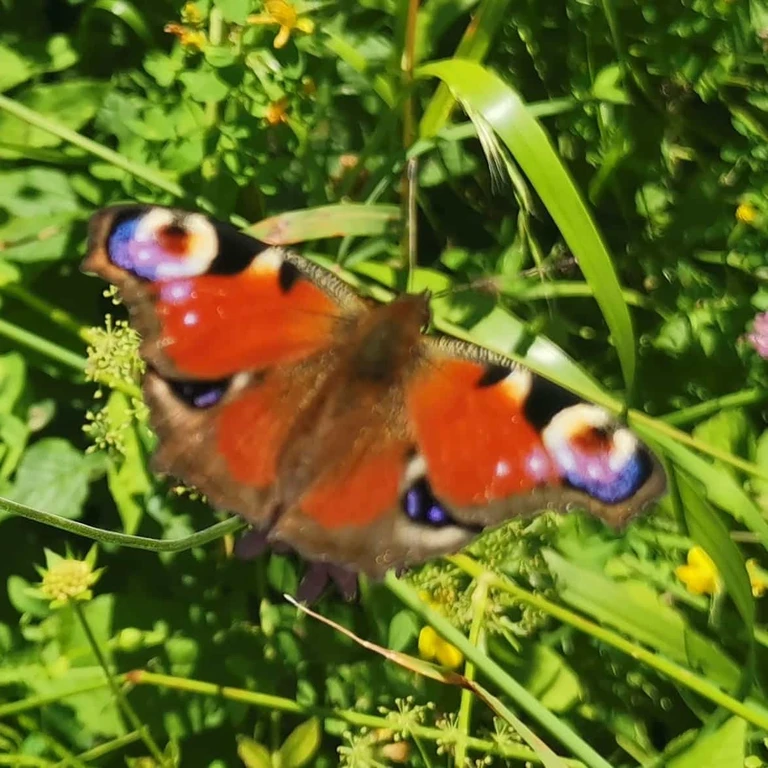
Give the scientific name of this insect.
Aglais io
